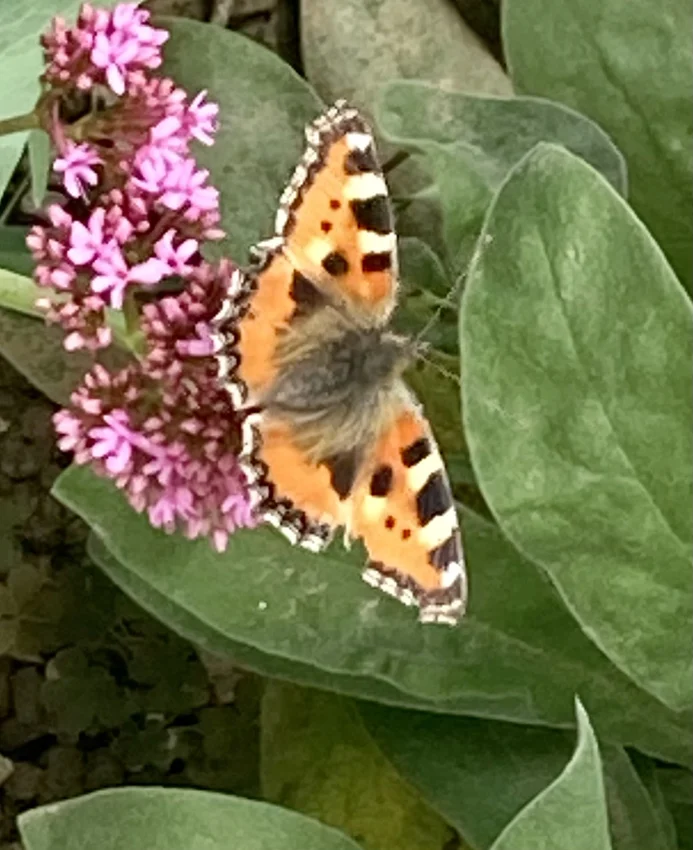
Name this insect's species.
Aglais urticae
